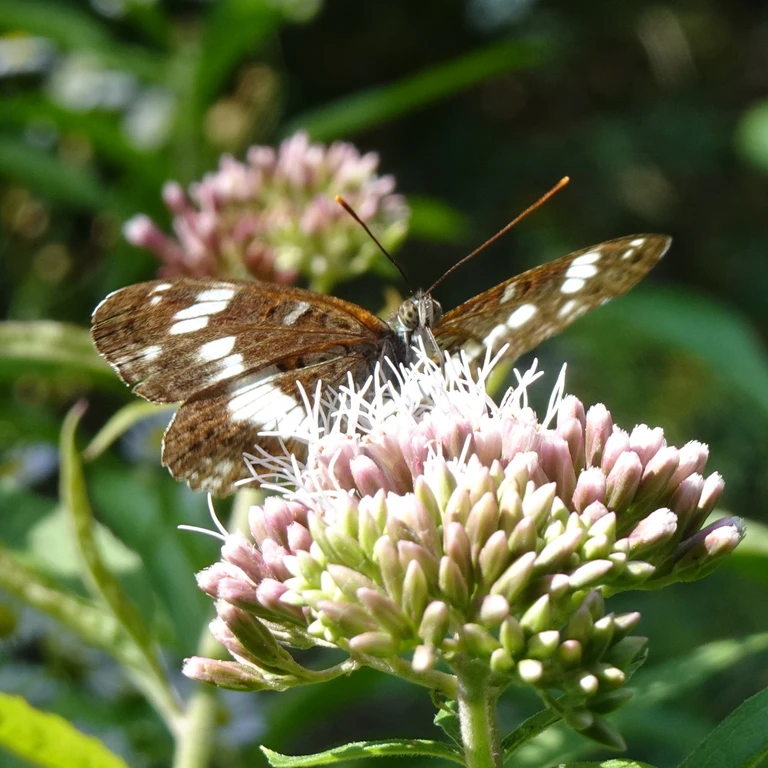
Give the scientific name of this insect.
Limenitis camilla (also Ladoga camilla)
